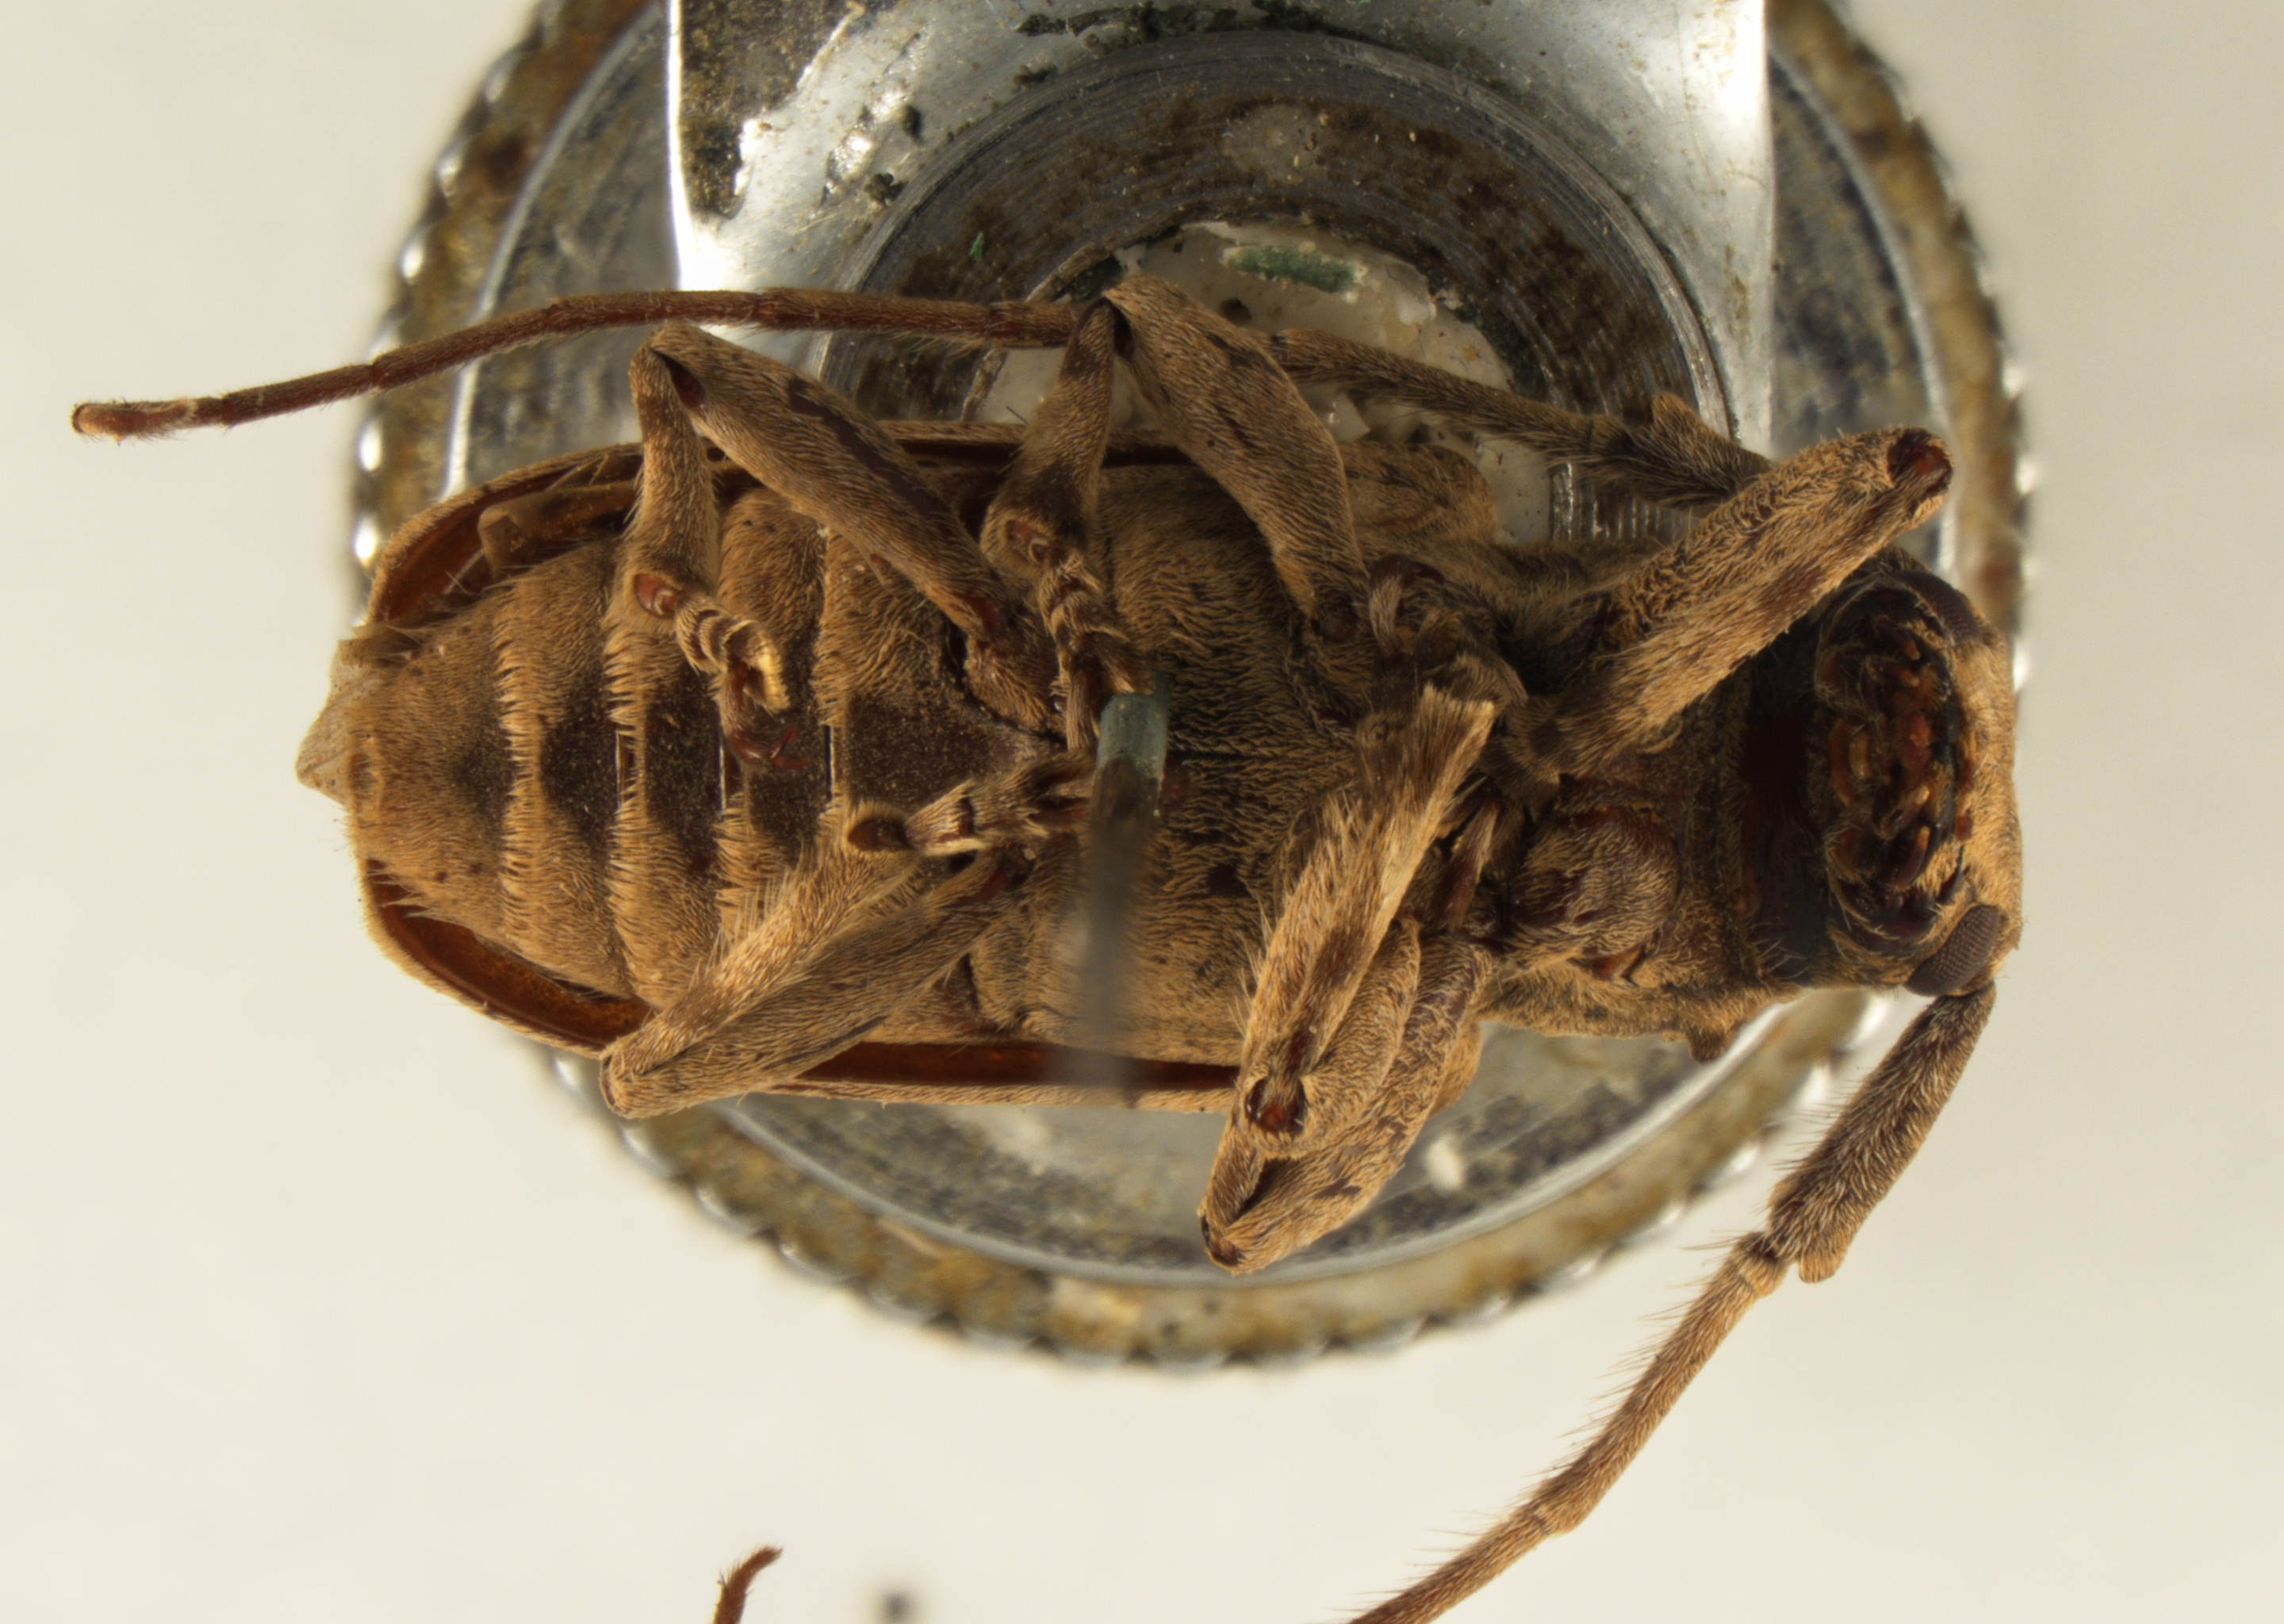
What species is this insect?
Liosynaphaeta balloui
